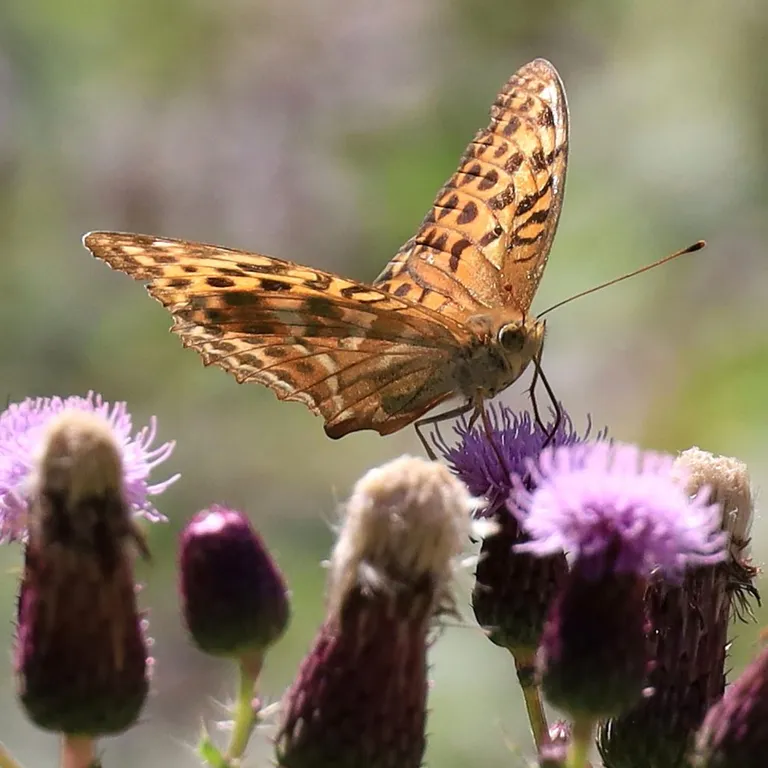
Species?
Argynnis paphia
